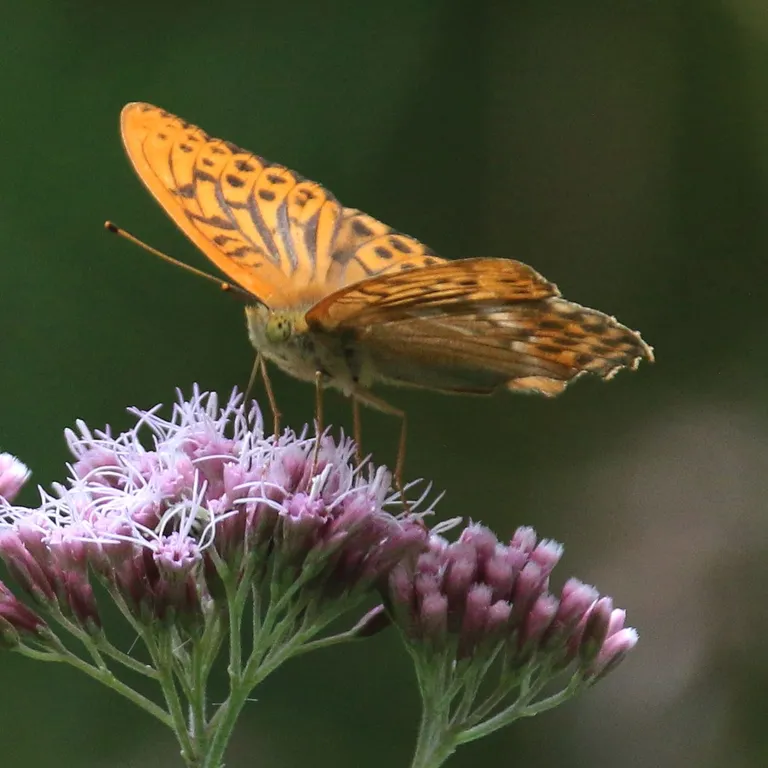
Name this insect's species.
Argynnis paphia
